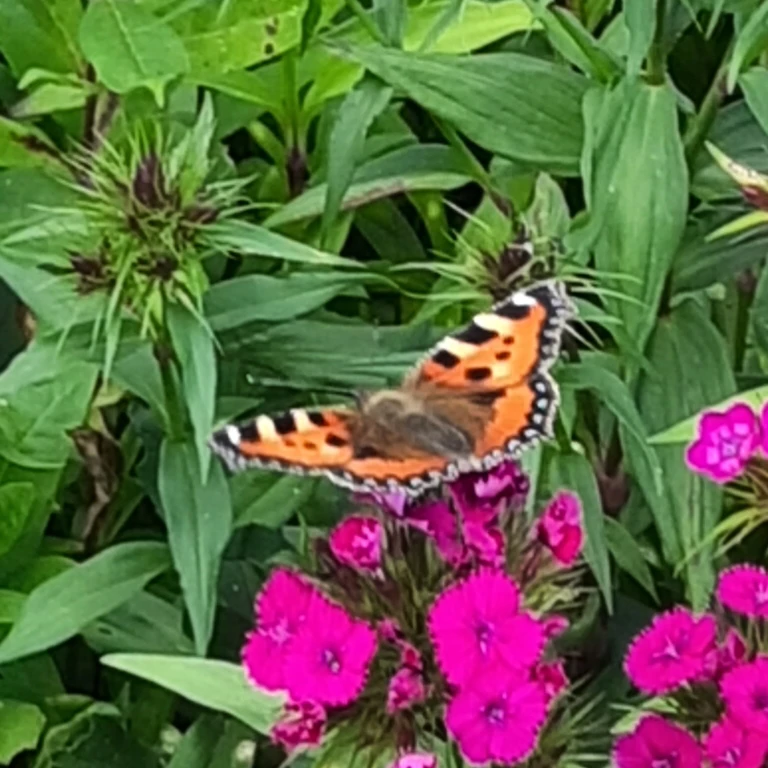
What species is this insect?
Aglais urticae
